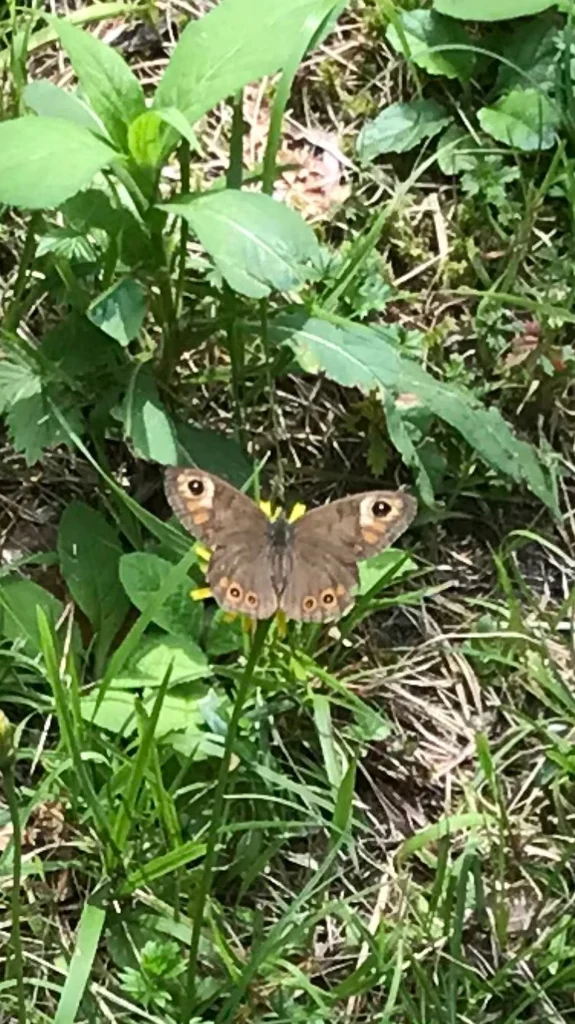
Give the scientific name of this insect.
Lasiommata maera (also Pararge maera)
